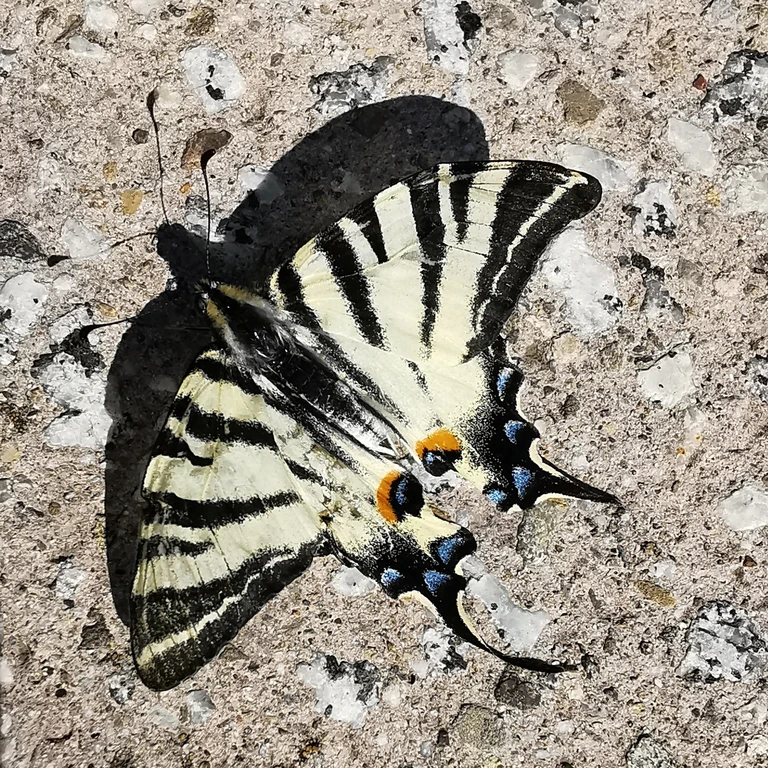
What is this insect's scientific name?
Iphiclides podalirius
